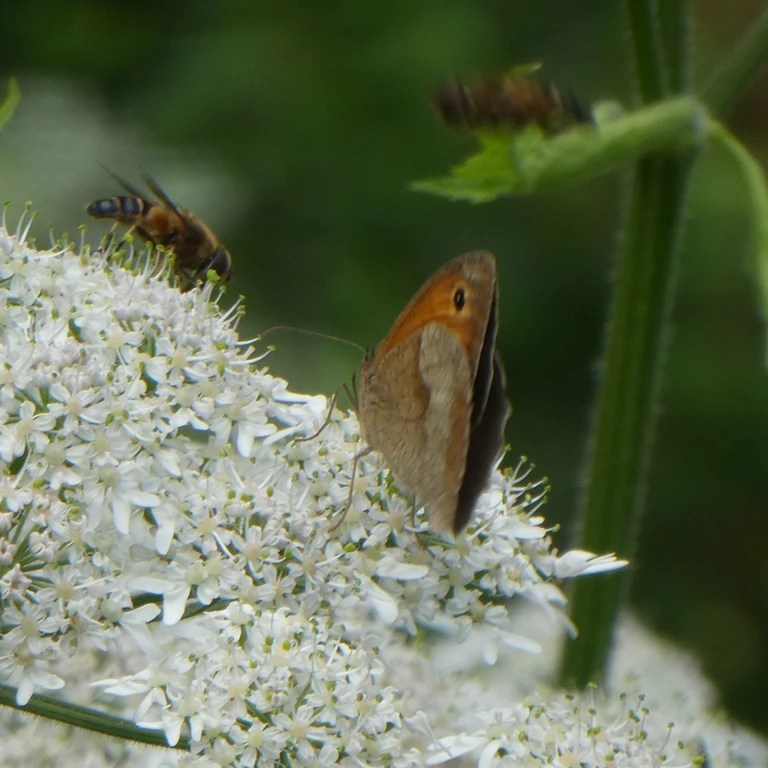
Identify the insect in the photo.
Maniola jurtina
